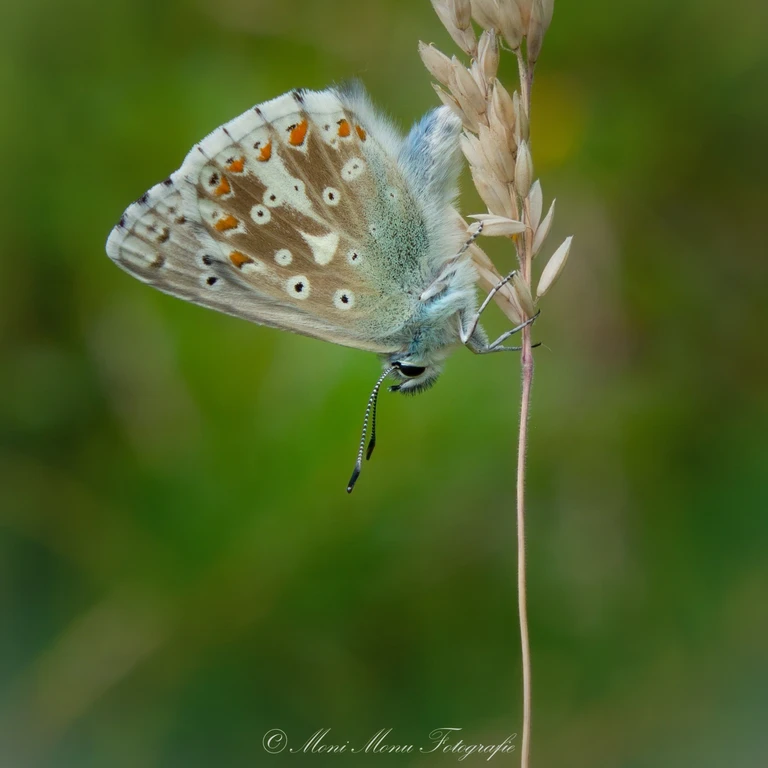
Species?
Lysandra coridon
